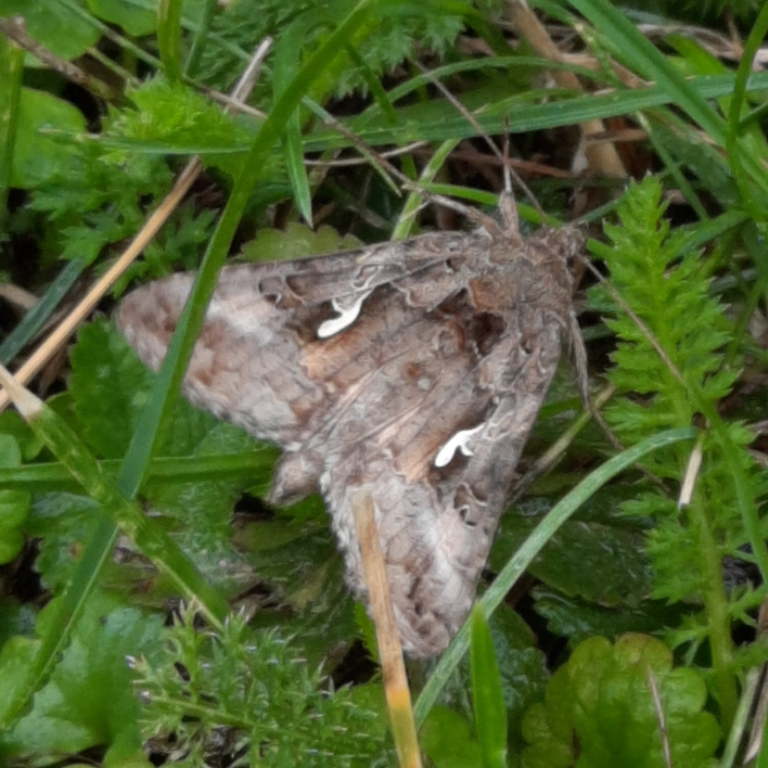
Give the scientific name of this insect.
Autographa gamma
